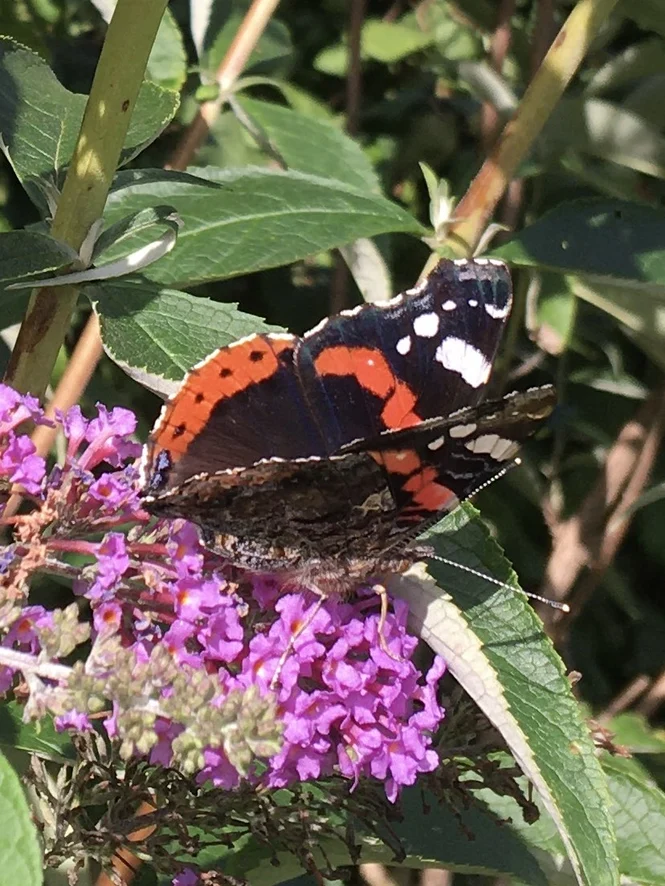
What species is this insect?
Vanessa atalanta
